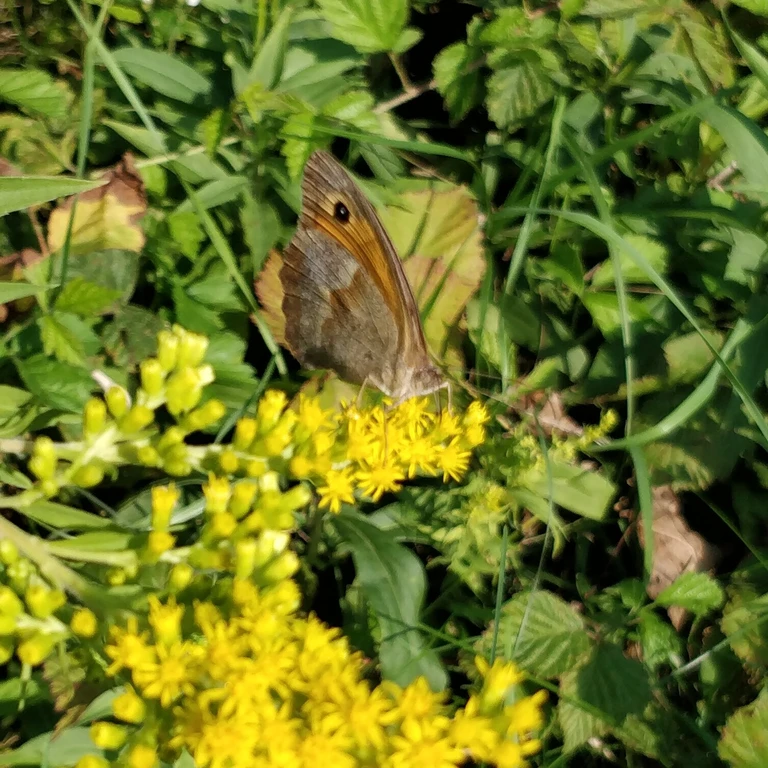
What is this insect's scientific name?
Maniola jurtina
